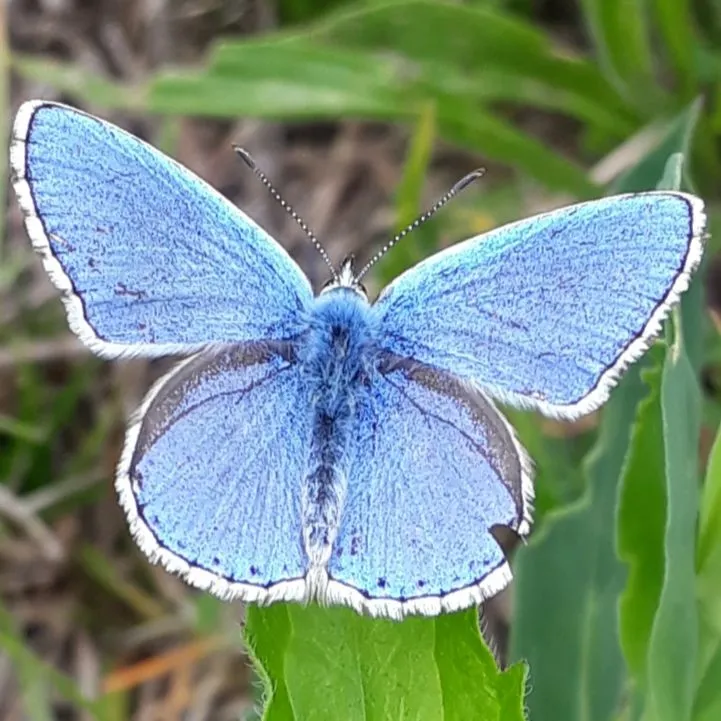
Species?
Lysandra bellargus
